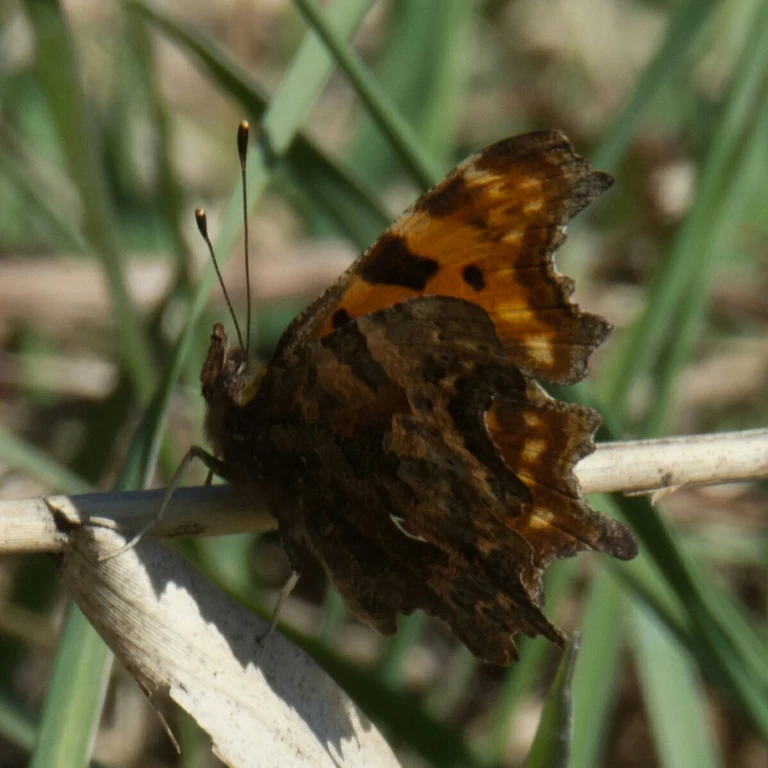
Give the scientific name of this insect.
Polygonia c-album
